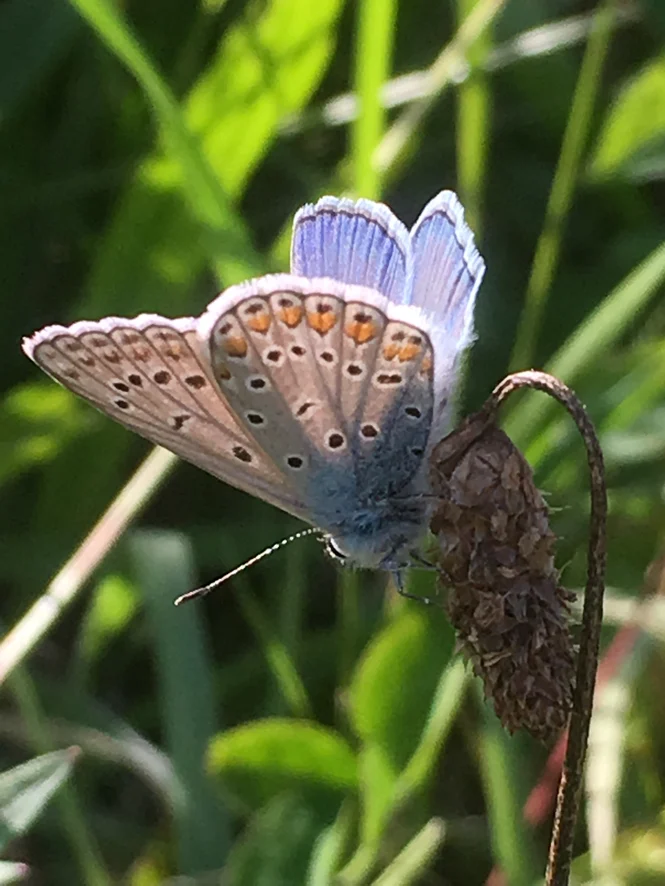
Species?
Polyommatus icarus
